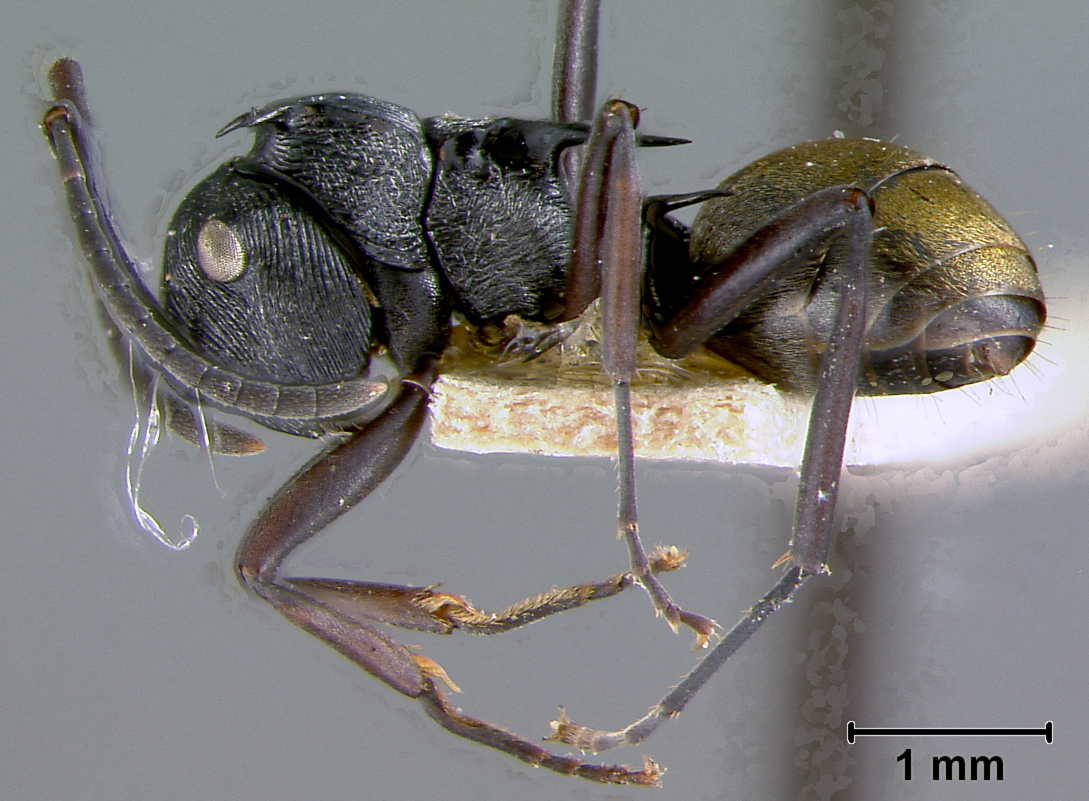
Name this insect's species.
Polyrhachis santschi
